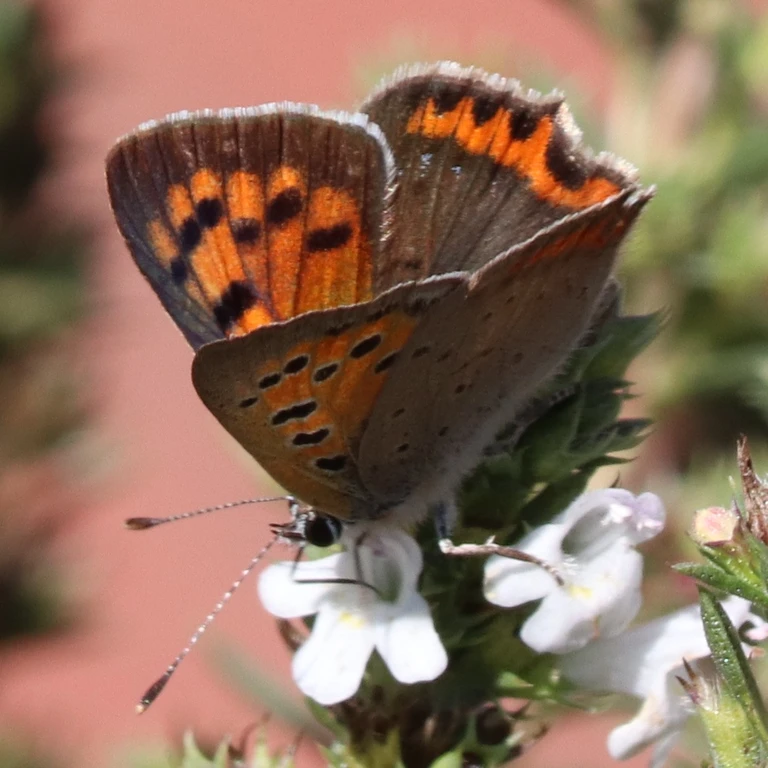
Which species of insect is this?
Lycaena phlaeas
